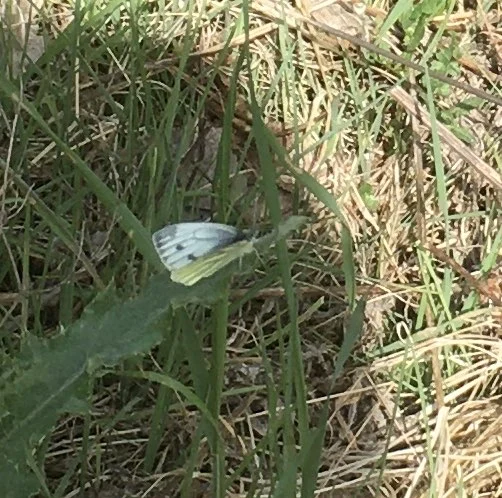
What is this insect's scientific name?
Pieris napi
